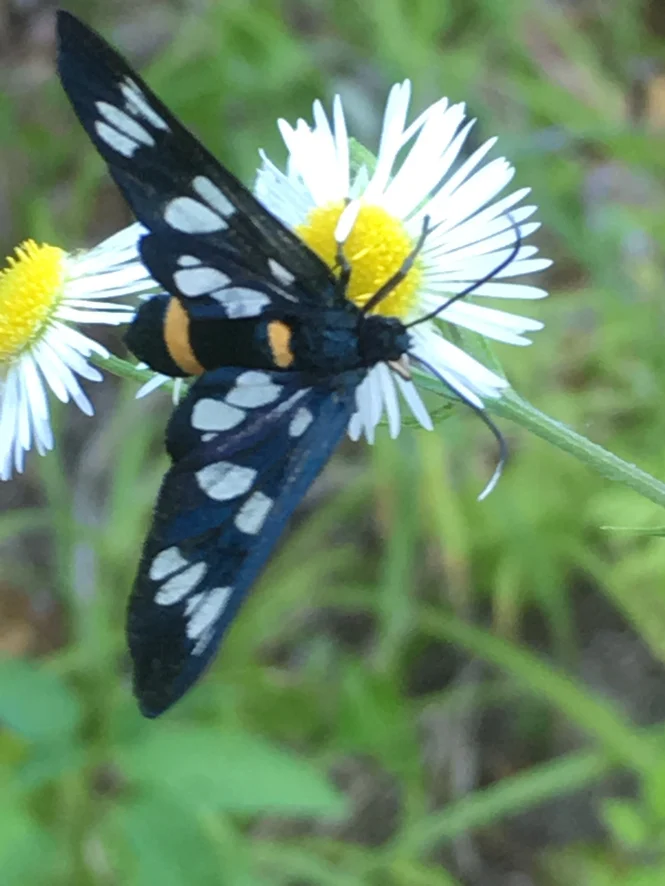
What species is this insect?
Amata phegea
